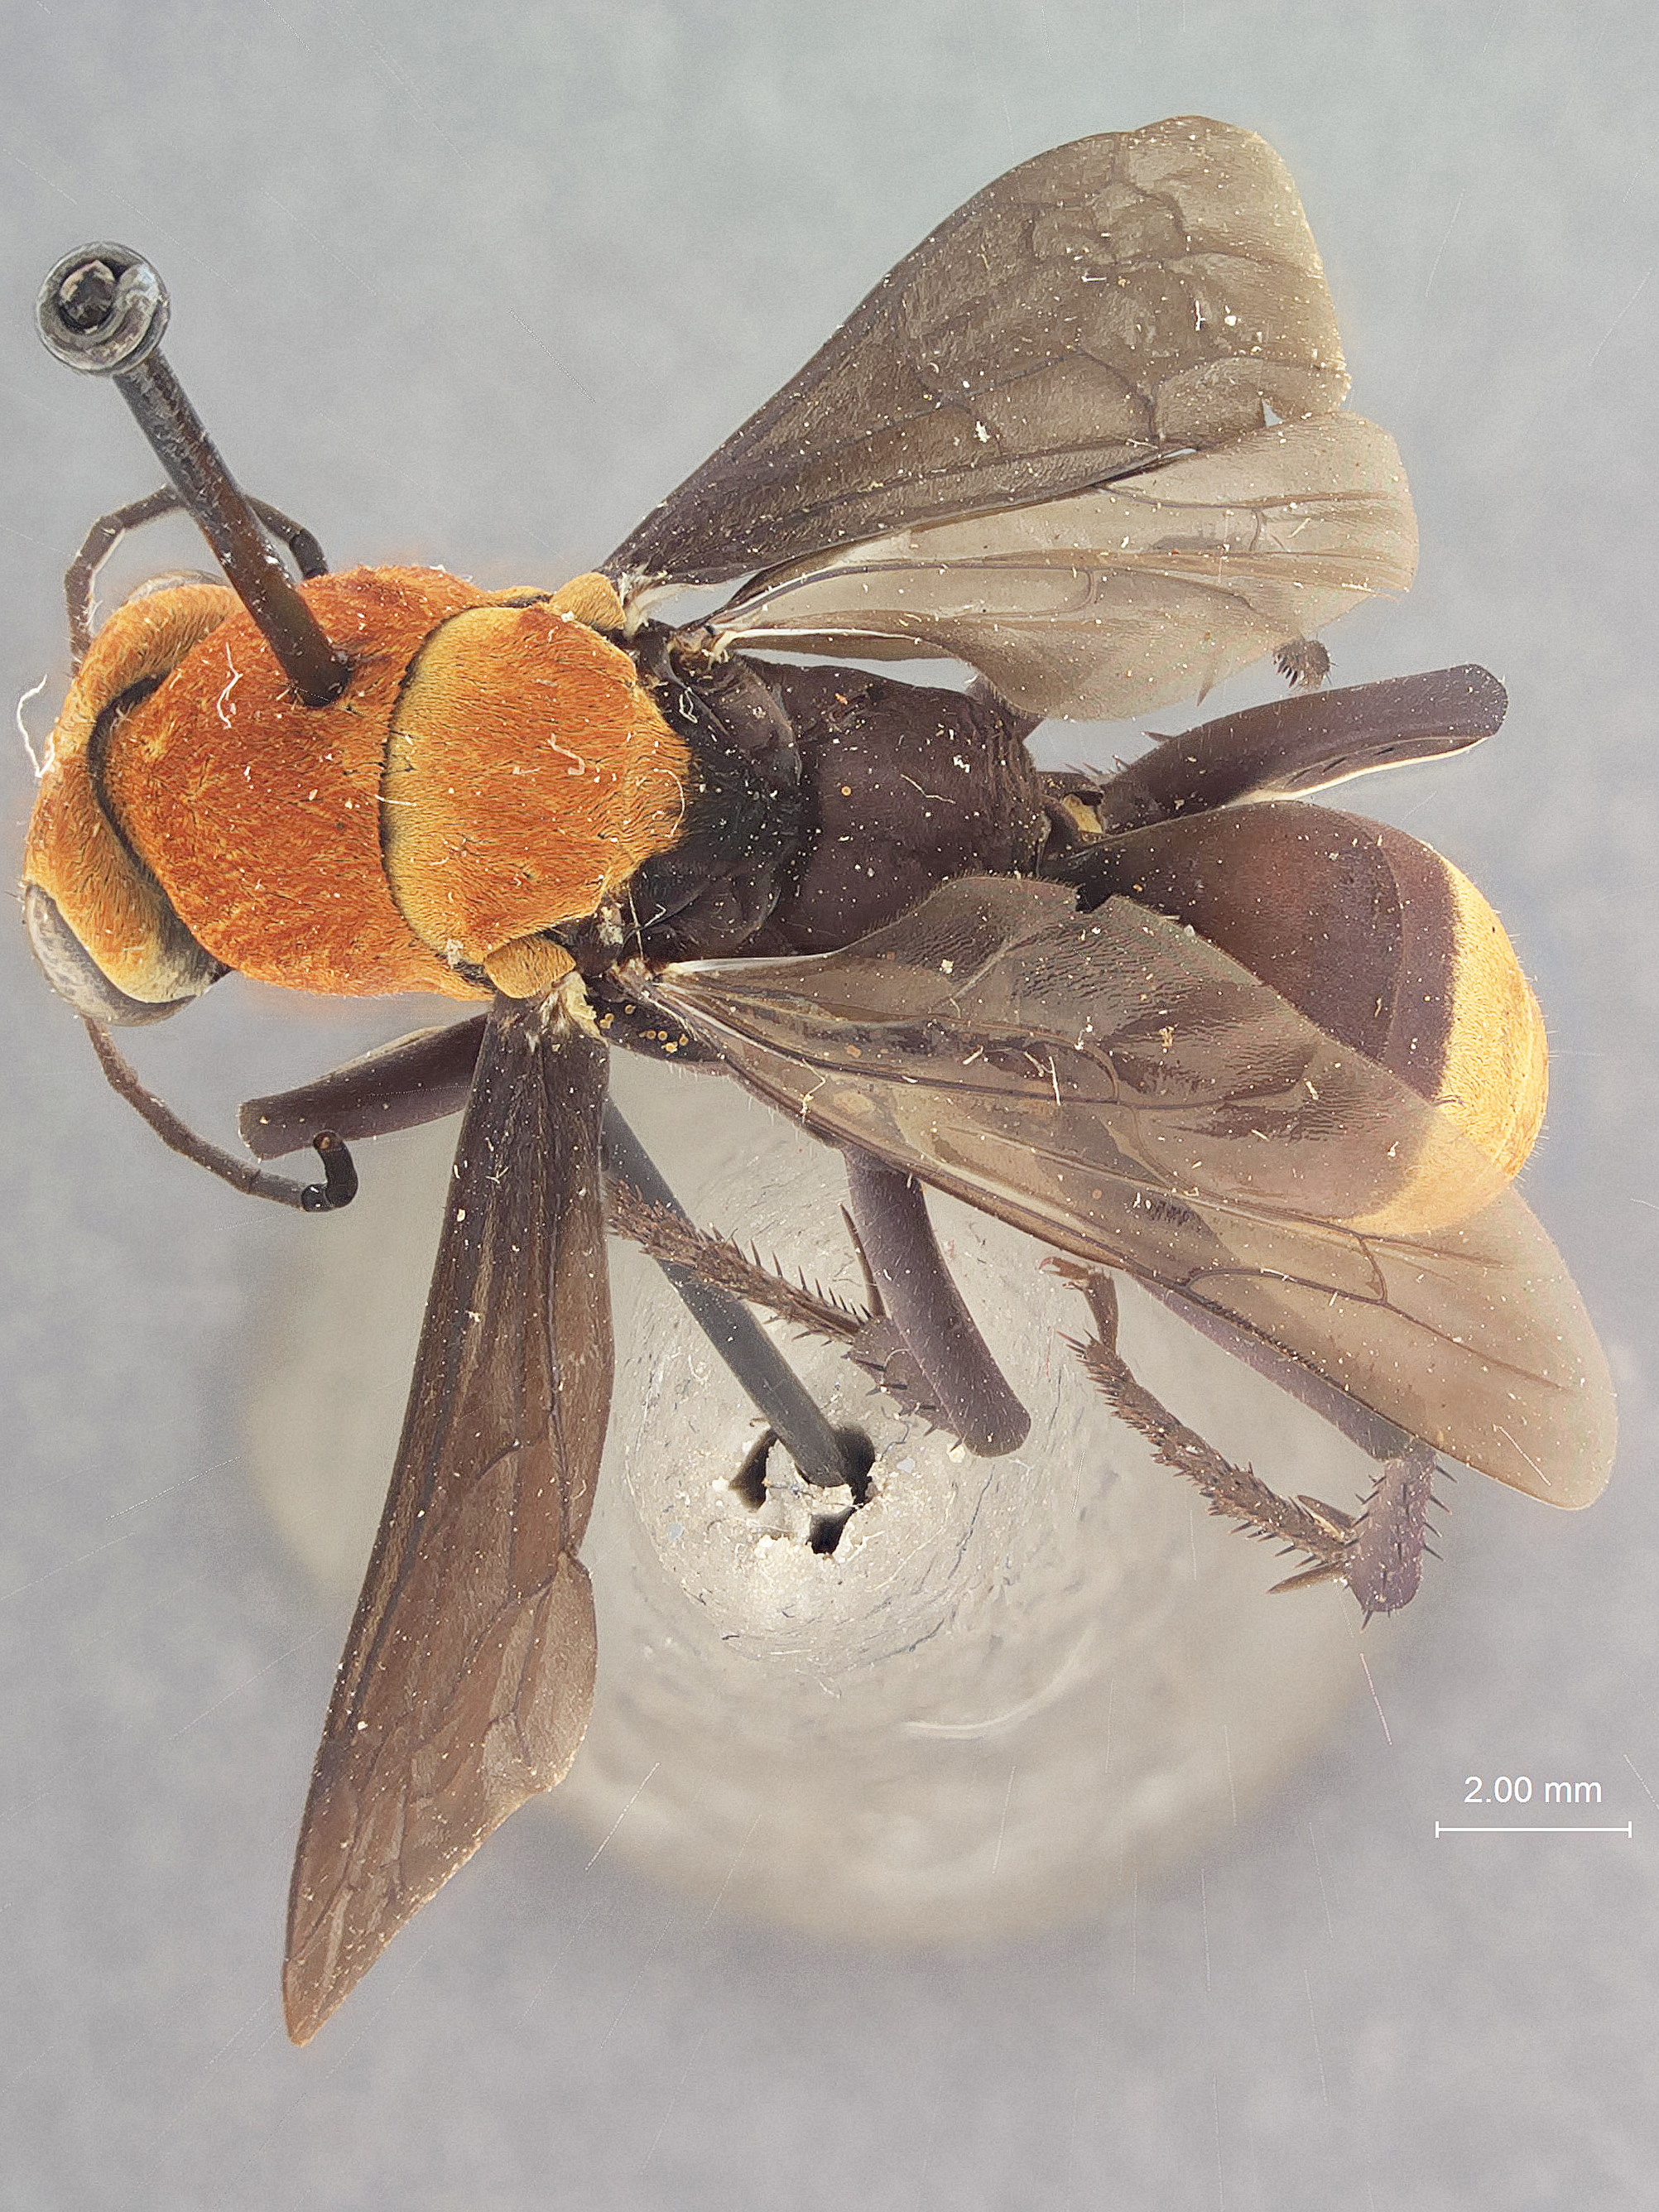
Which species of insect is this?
Psorthaspis portiae
